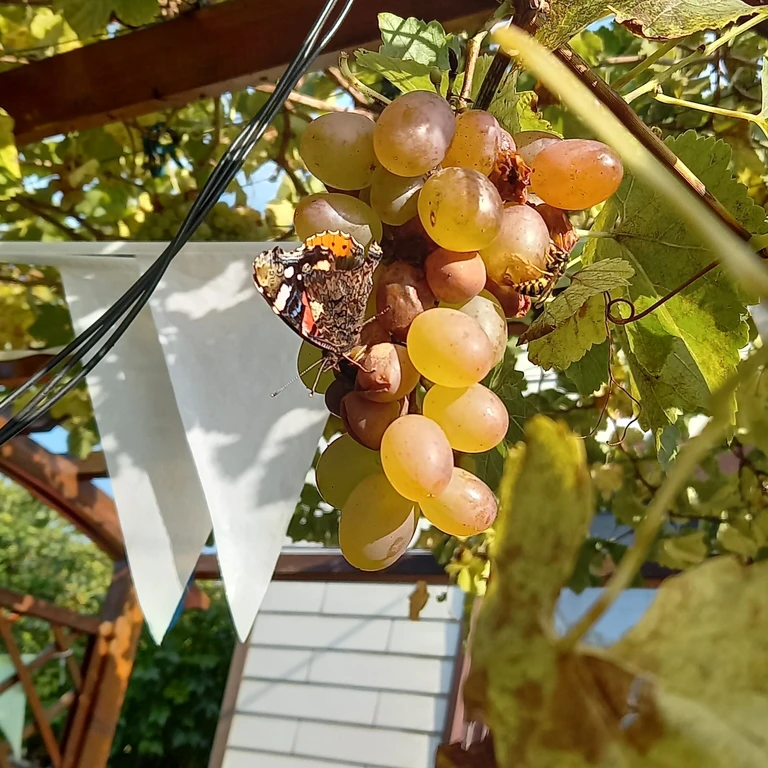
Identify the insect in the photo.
Vanessa atalanta
